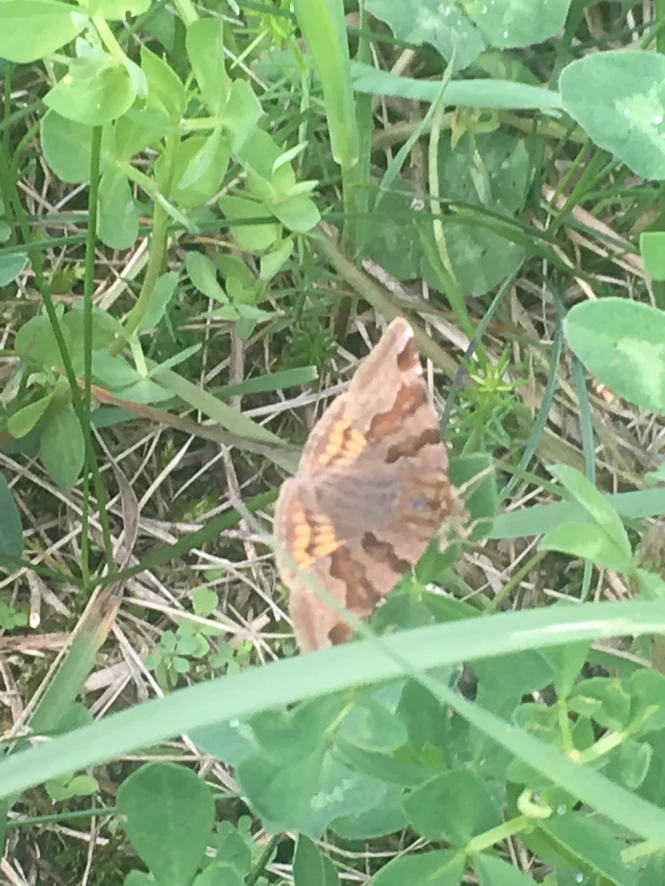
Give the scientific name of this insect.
Euclidia glyphica
